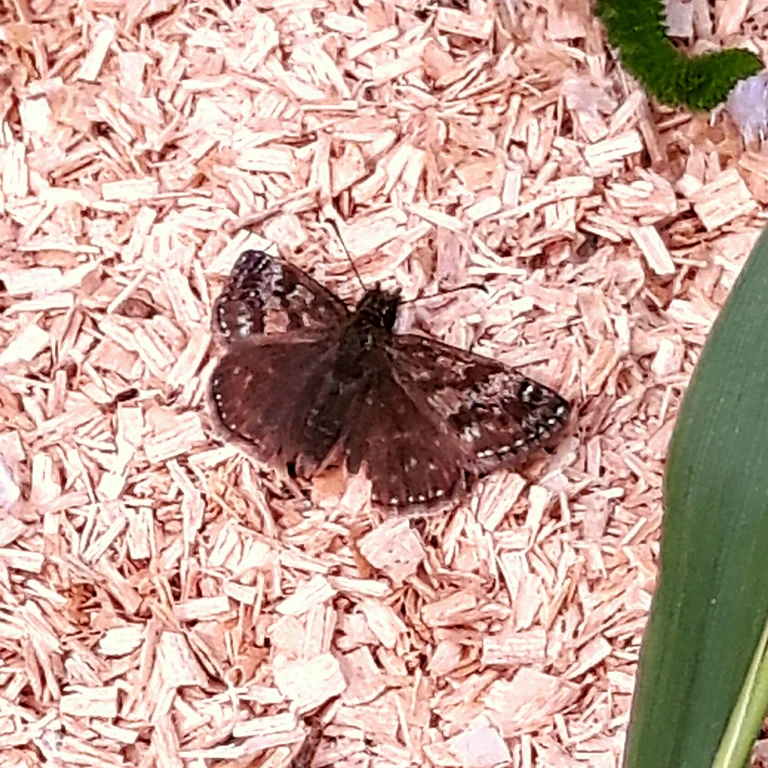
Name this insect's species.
Erynnis tages
